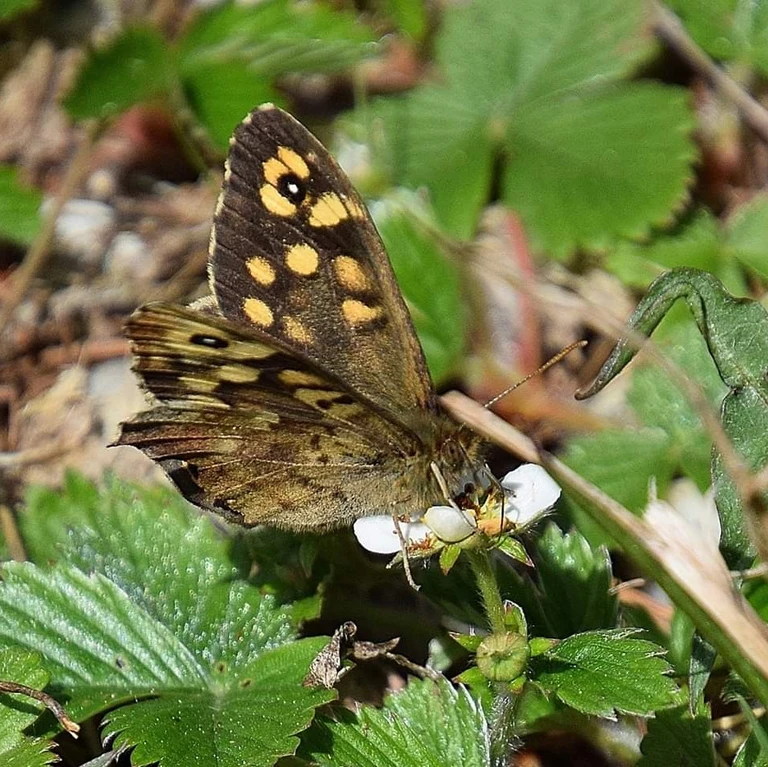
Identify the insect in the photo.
Pararge aegeria
